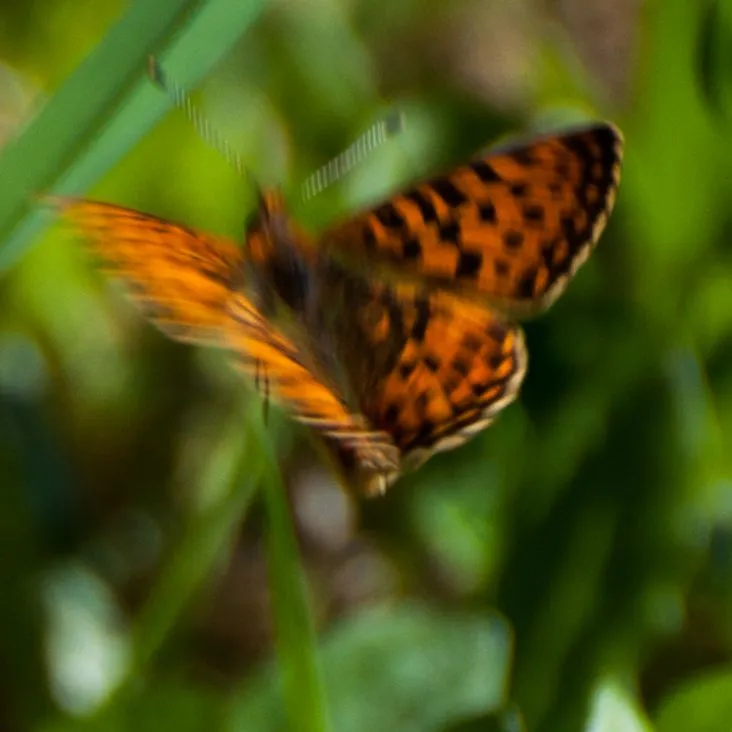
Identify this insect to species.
Boloria euphrosyne (also Clossiana euphrosyne)
